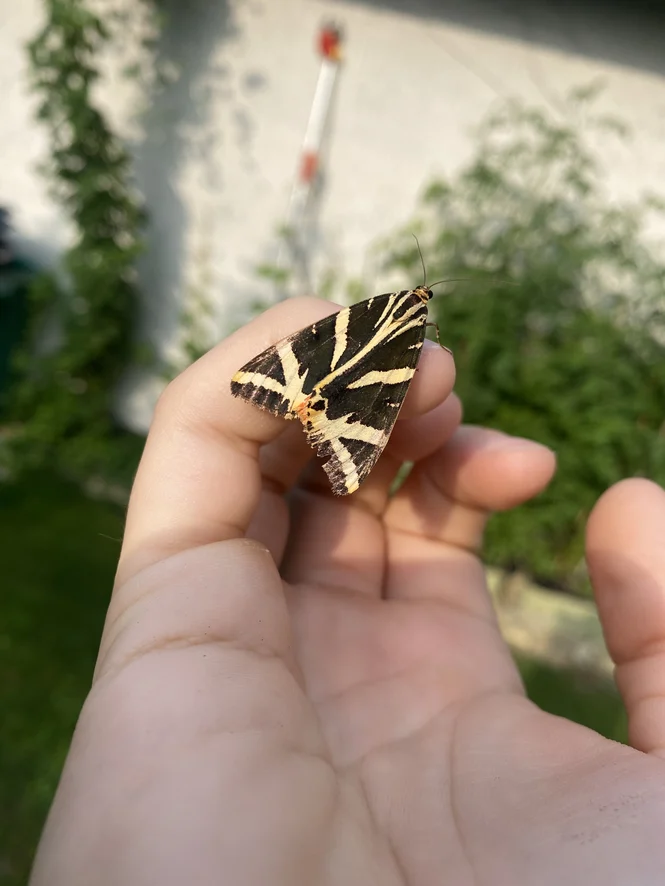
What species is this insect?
Euplagia quadripunctaria
